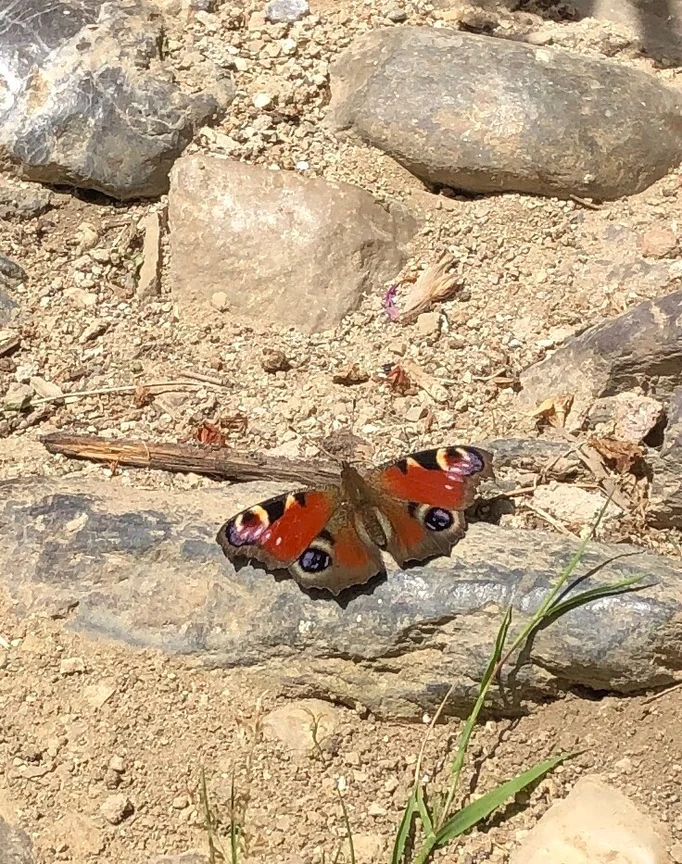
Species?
Aglais io
